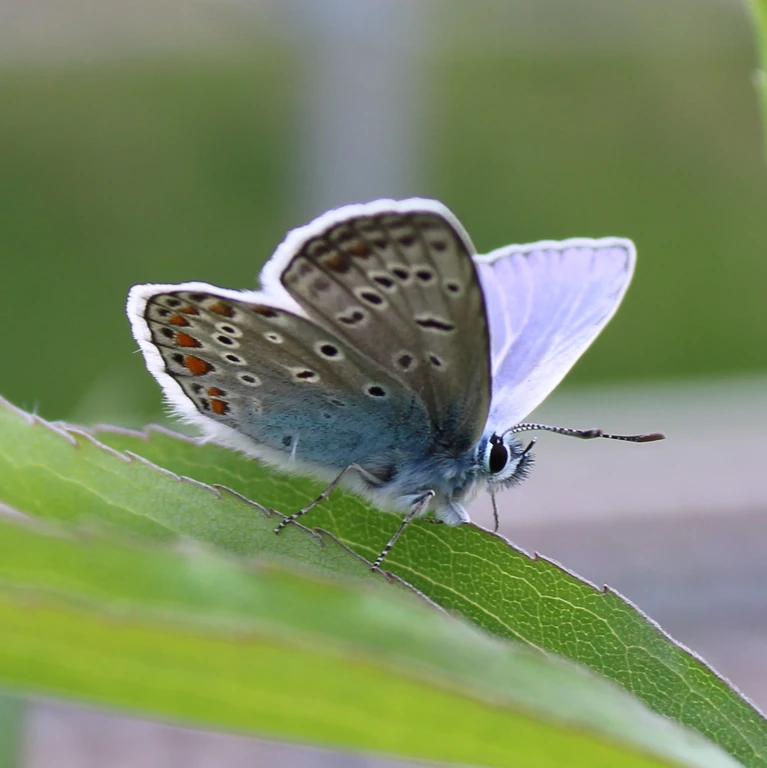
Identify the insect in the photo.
Polyommatus icarus
